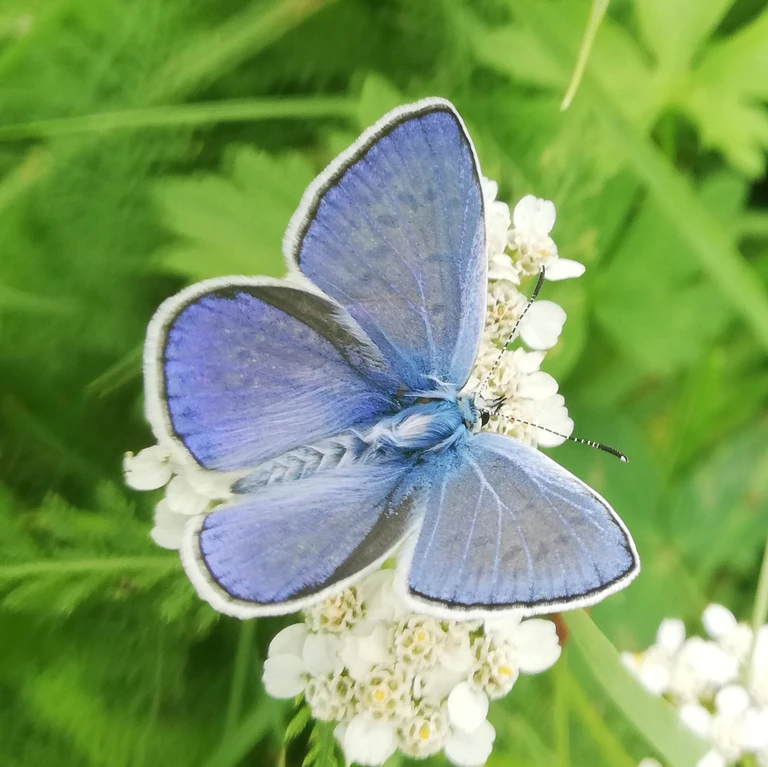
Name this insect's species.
Polyommatus icarus
